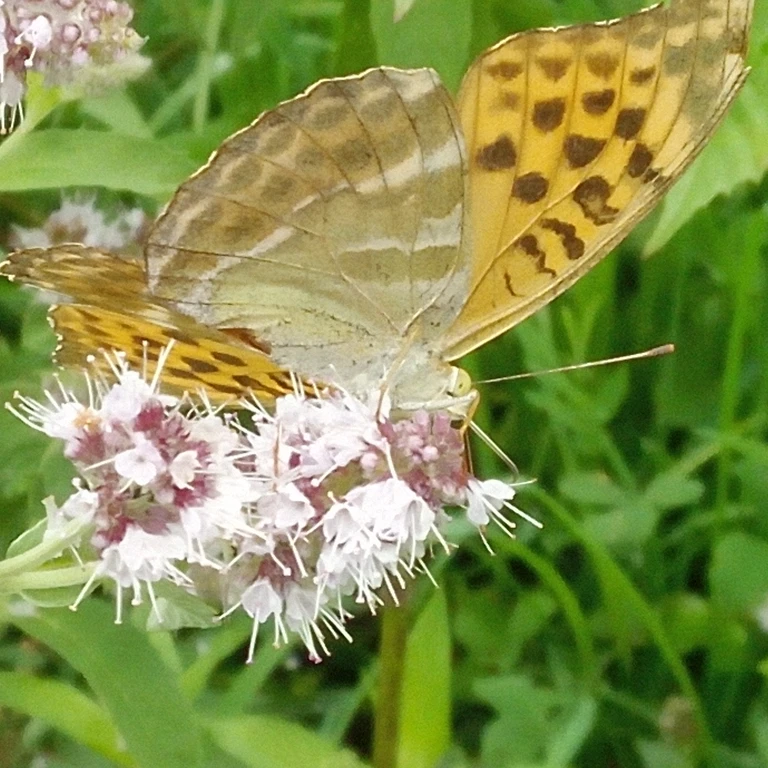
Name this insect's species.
Argynnis paphia
